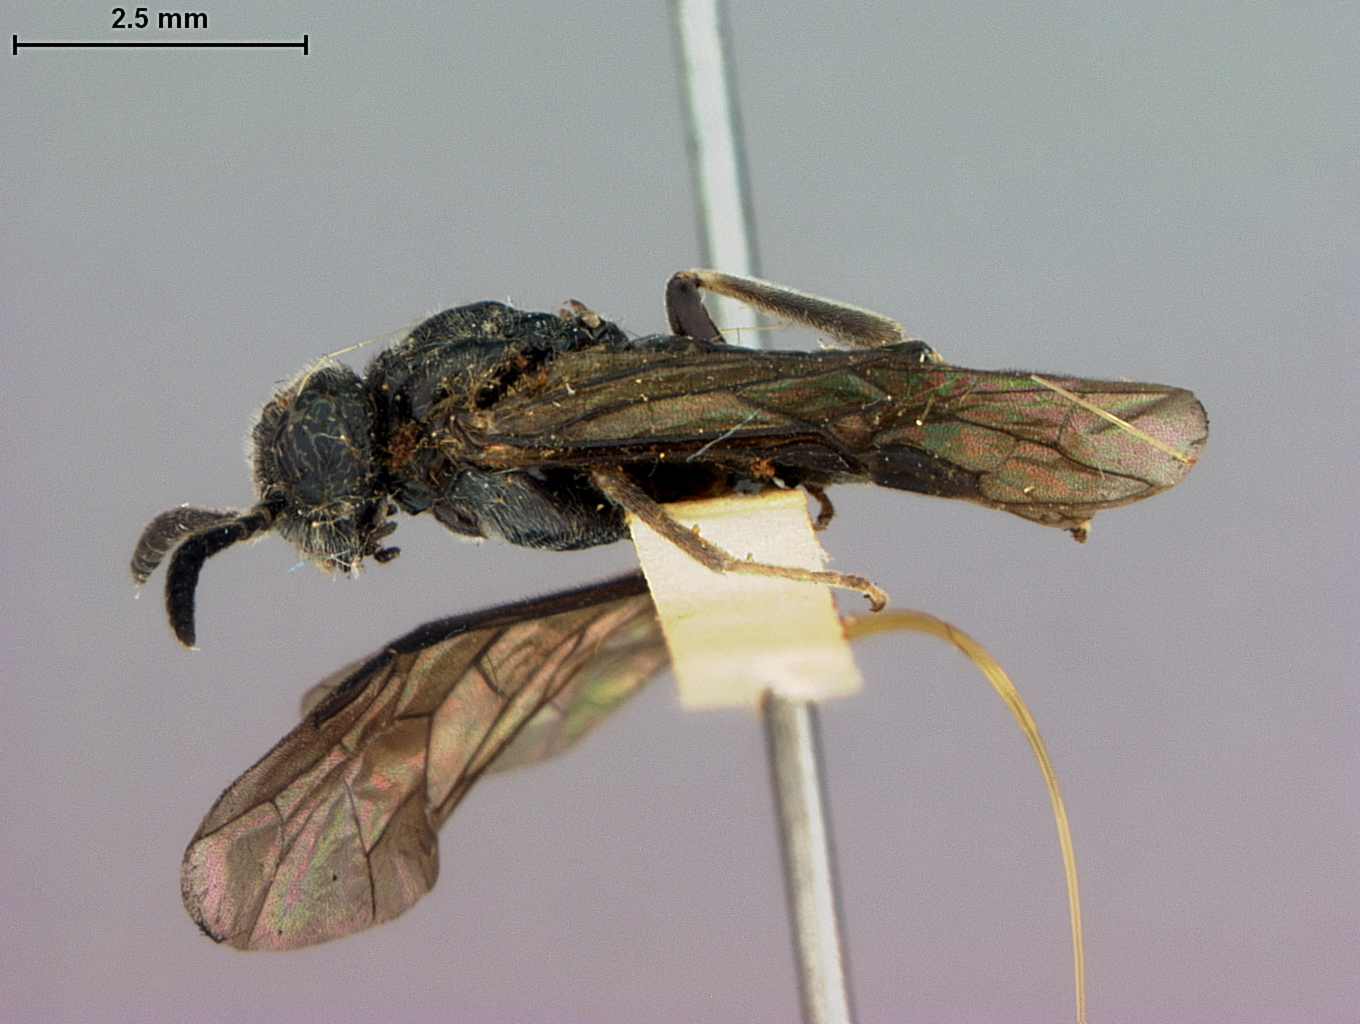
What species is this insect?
Monophadnoides crassicornis
